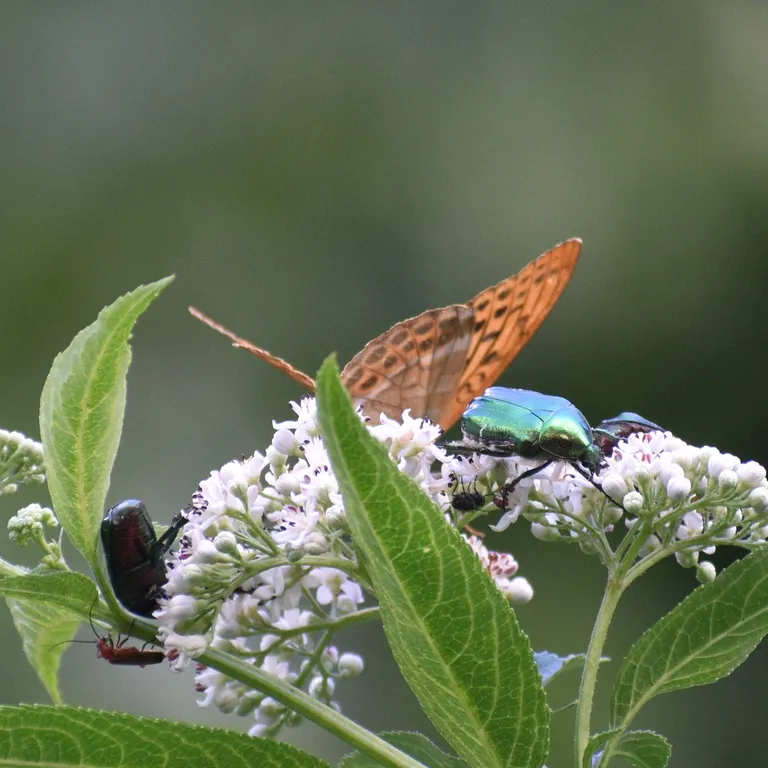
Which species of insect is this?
Argynnis paphia
